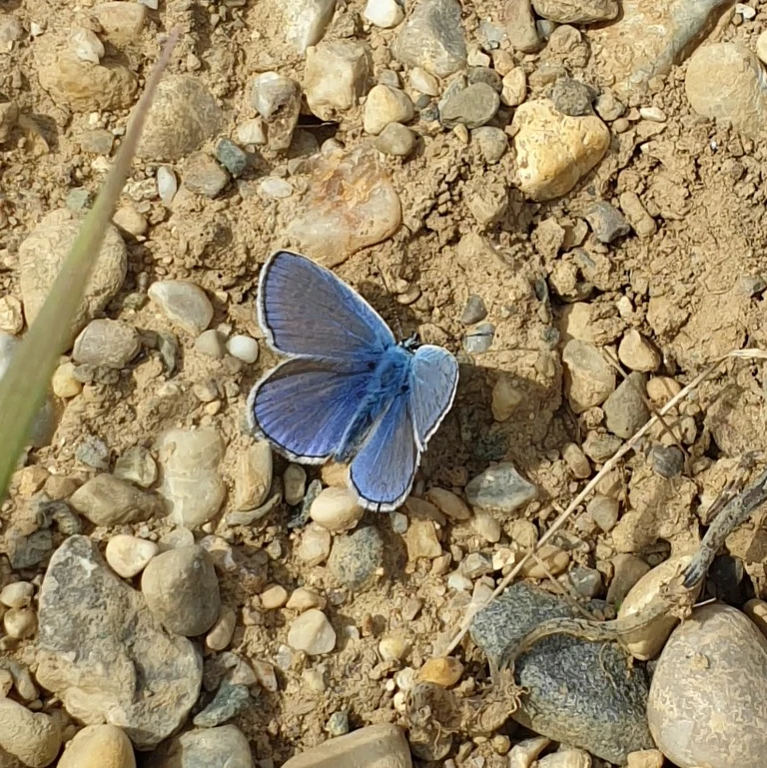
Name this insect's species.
Polyommatus icarus
